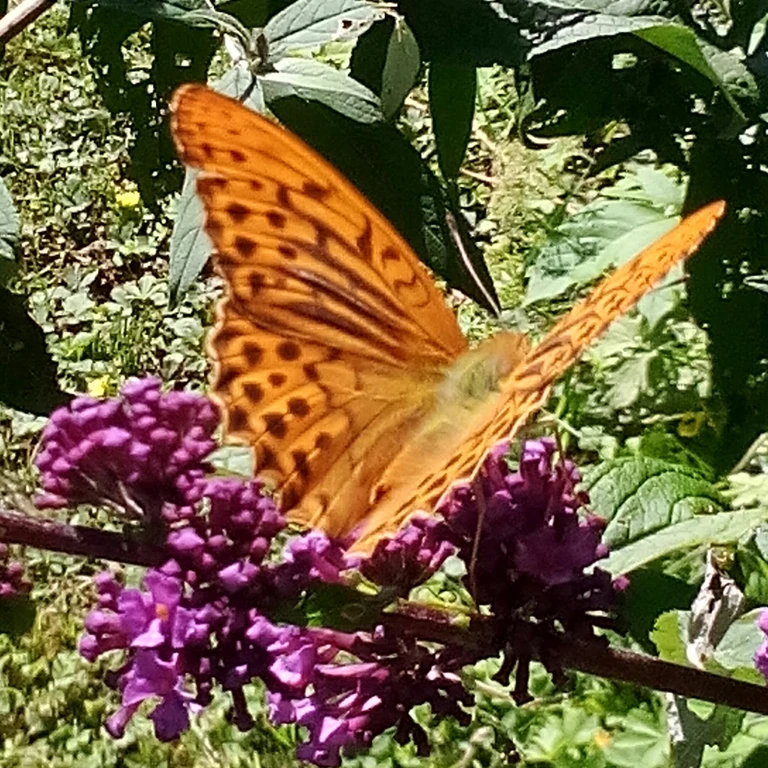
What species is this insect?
Argynnis paphia
